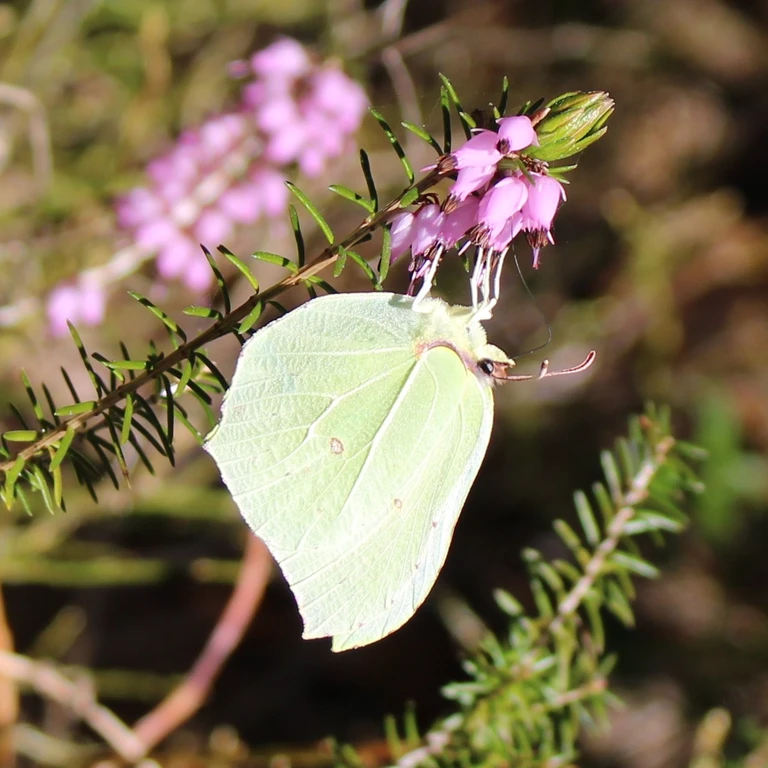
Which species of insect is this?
Gonepteryx rhamni
